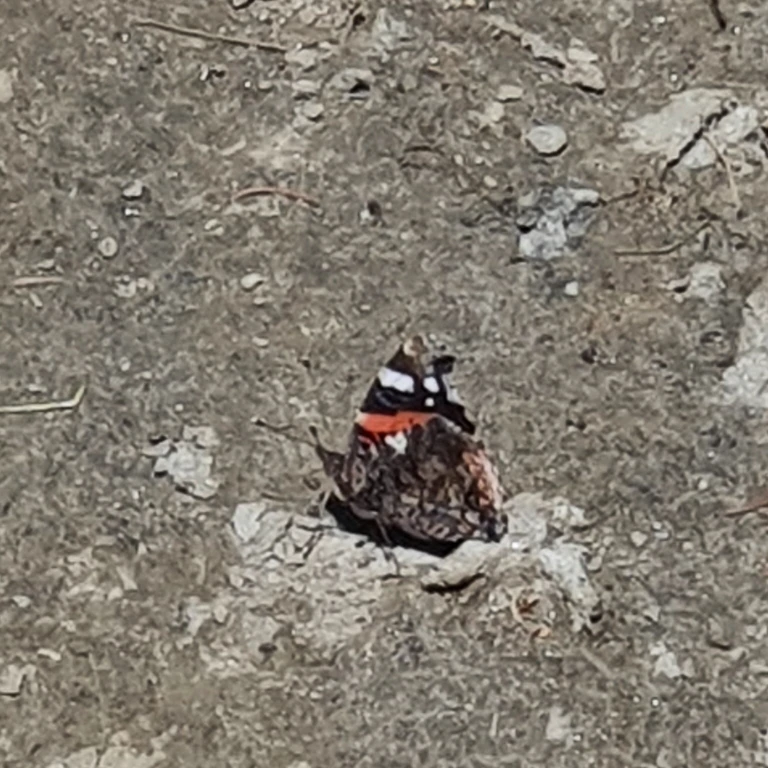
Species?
Vanessa atalanta
